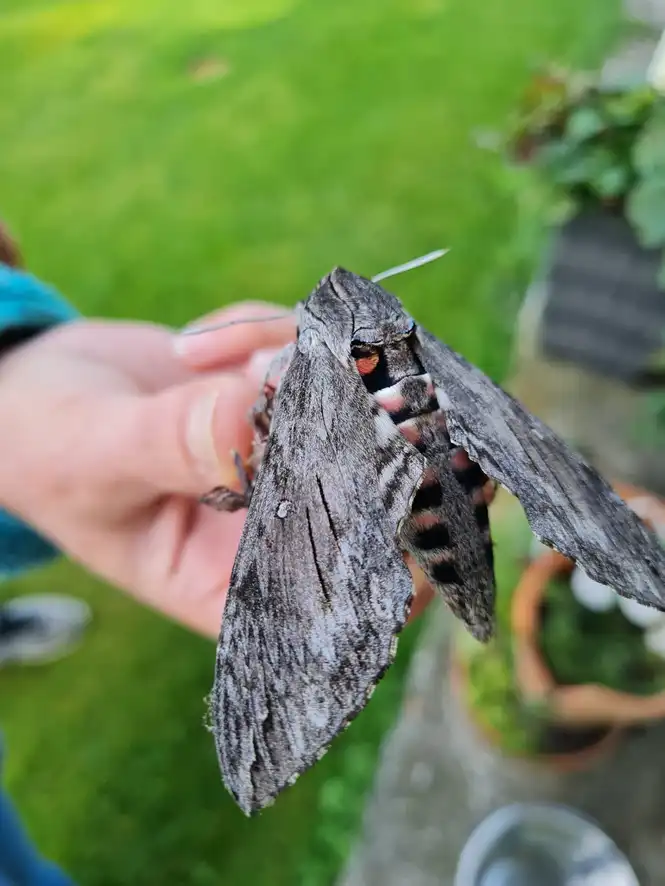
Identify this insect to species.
Agrius convolvuli
